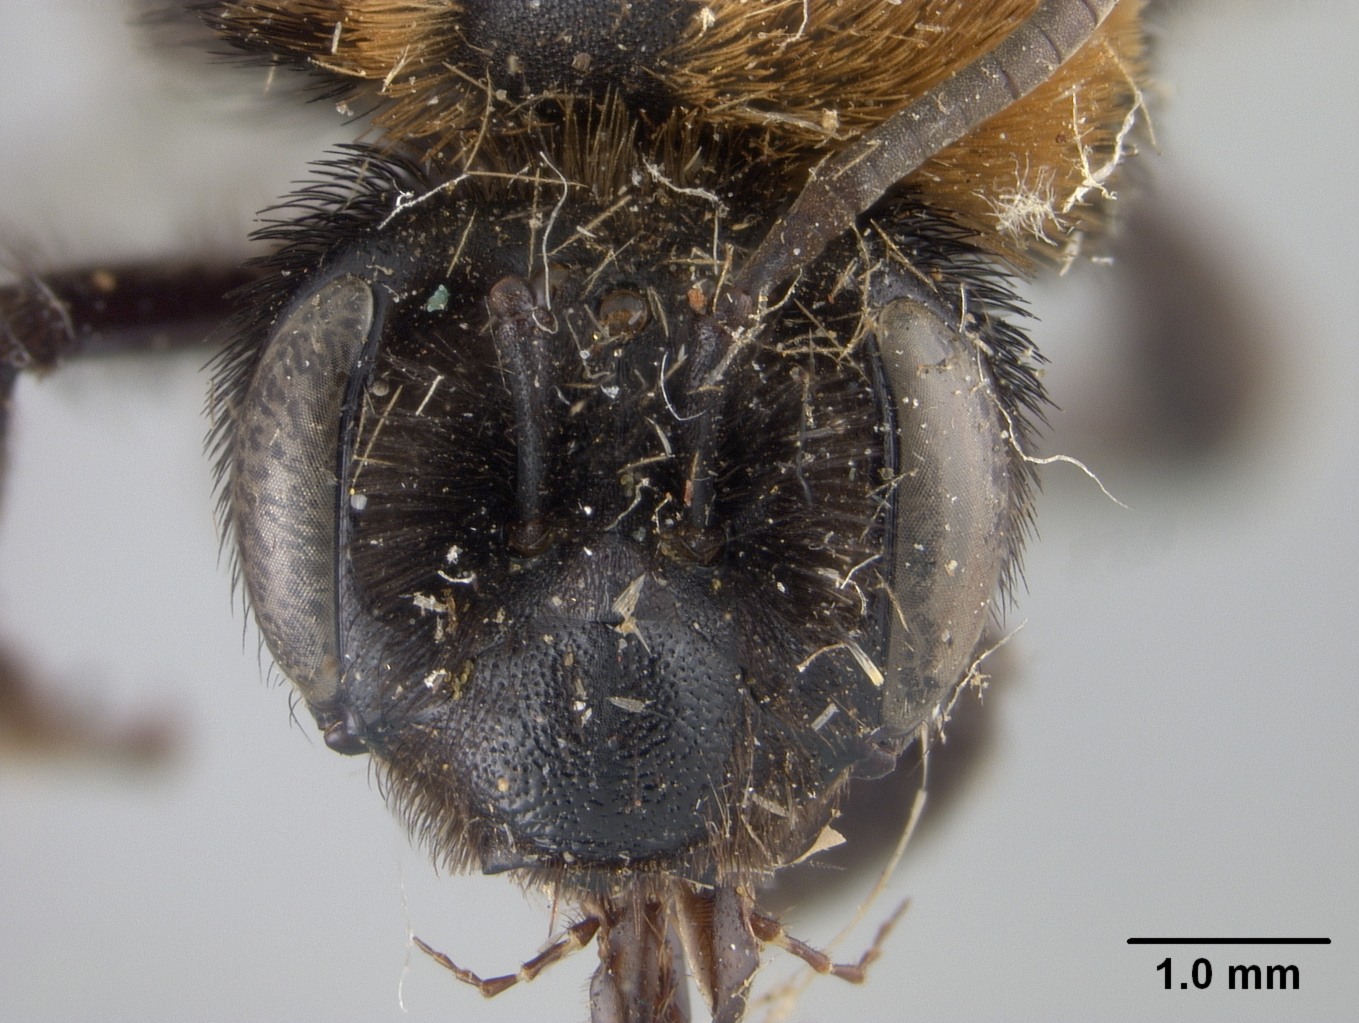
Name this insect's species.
Andrena hallii
